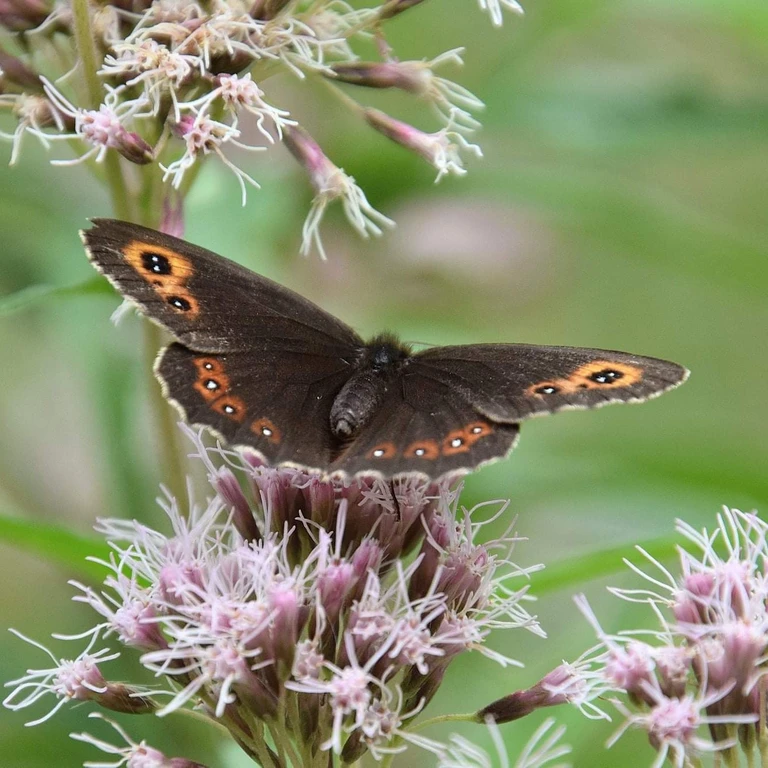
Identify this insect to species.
Erebia aethiops
